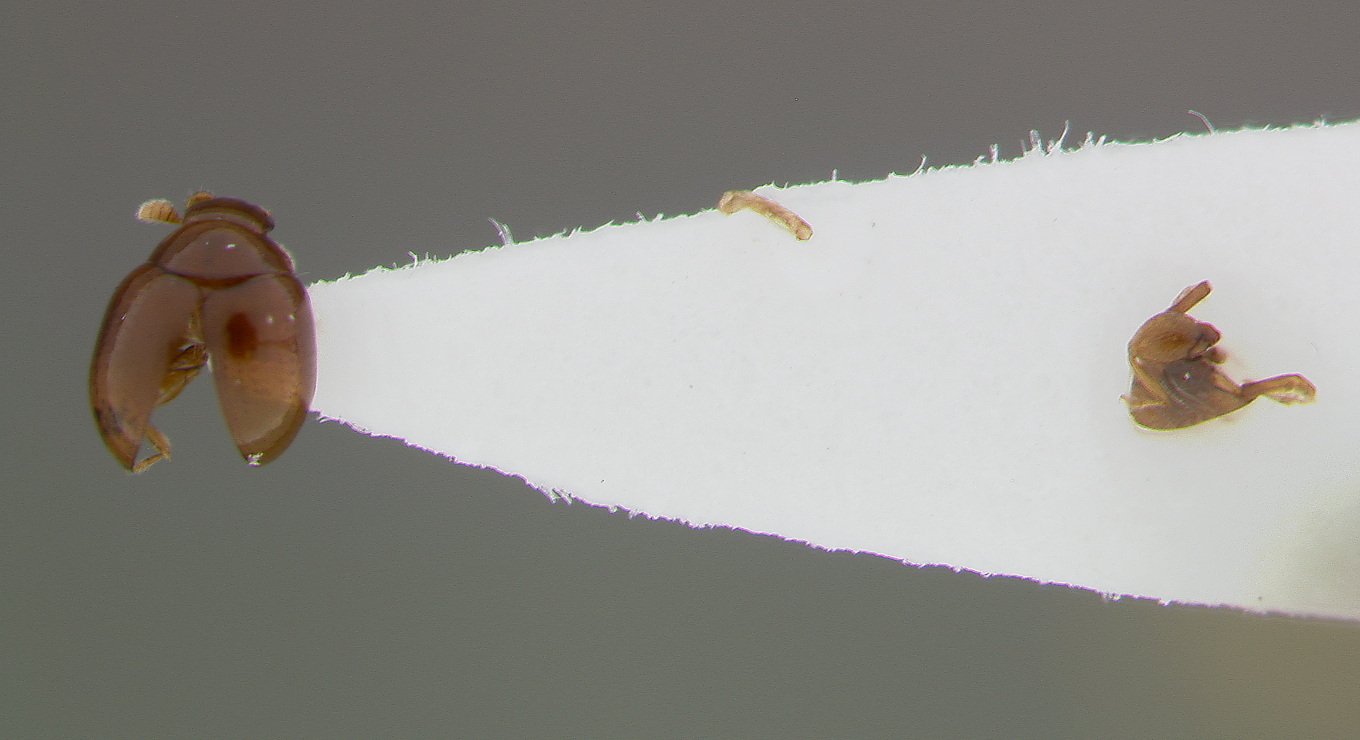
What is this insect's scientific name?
Clavicornaltica dali
